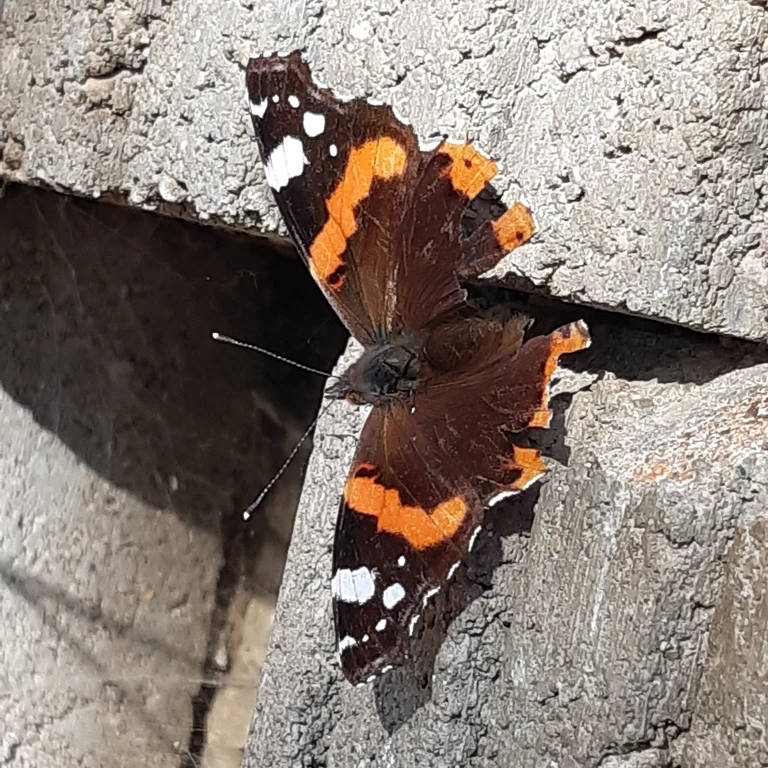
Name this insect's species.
Vanessa atalanta
